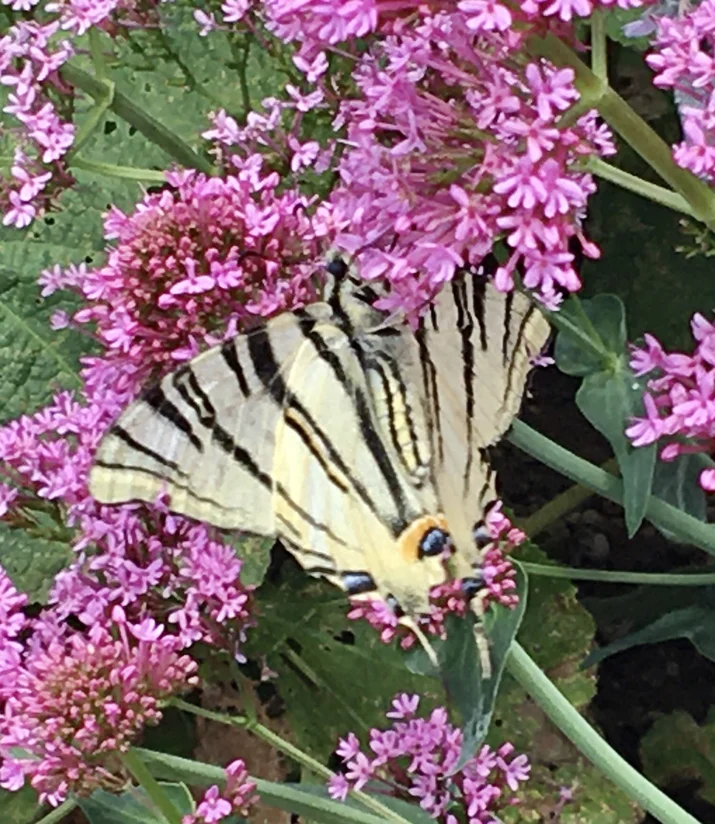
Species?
Iphiclides podalirius
